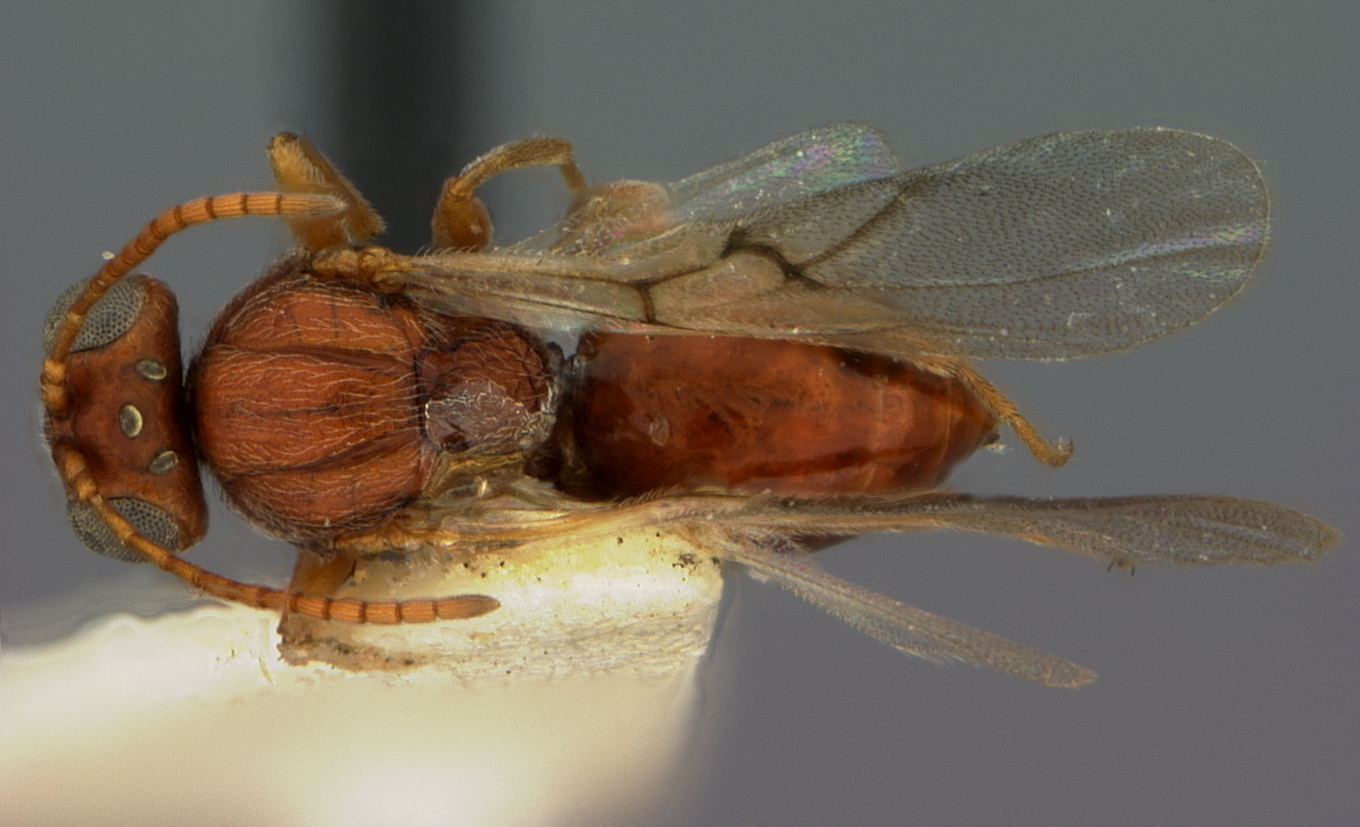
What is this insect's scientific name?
Andricus pilularis
